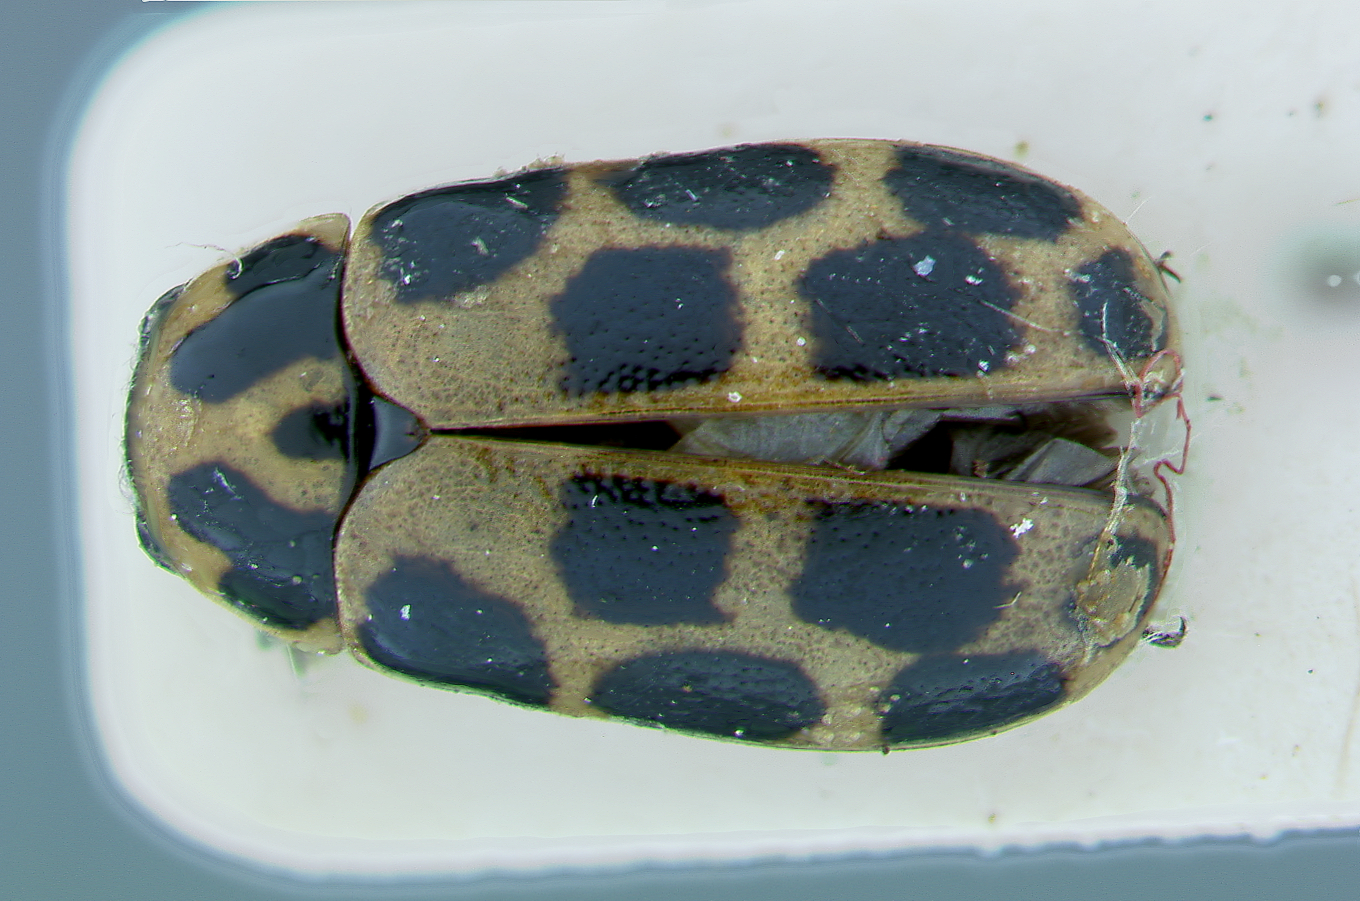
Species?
Cyaniris maculosa
